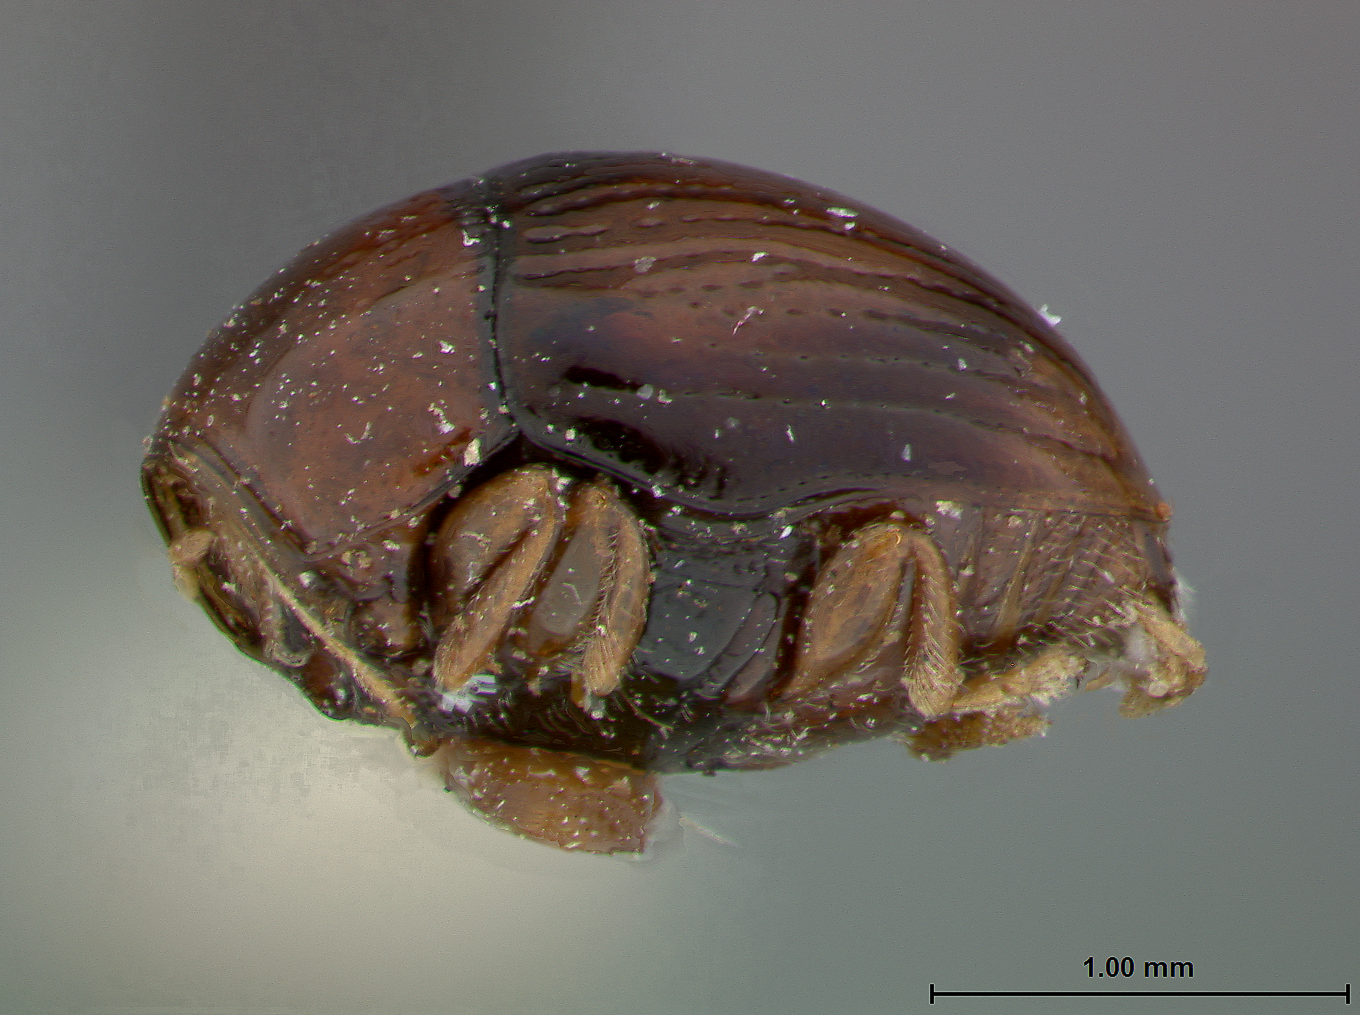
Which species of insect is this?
Coenobius bipustulatus
